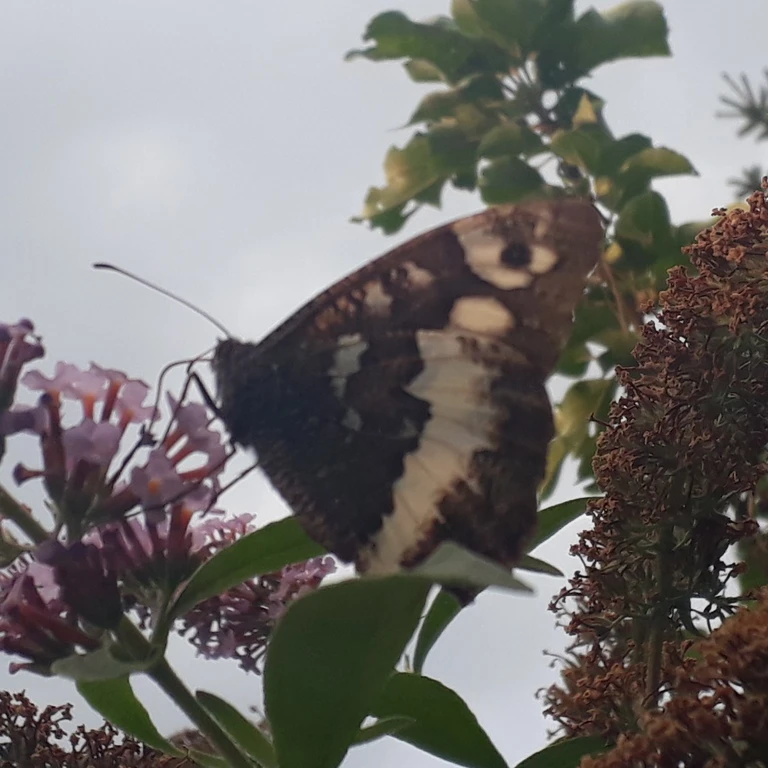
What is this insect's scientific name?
Brintesia circe
